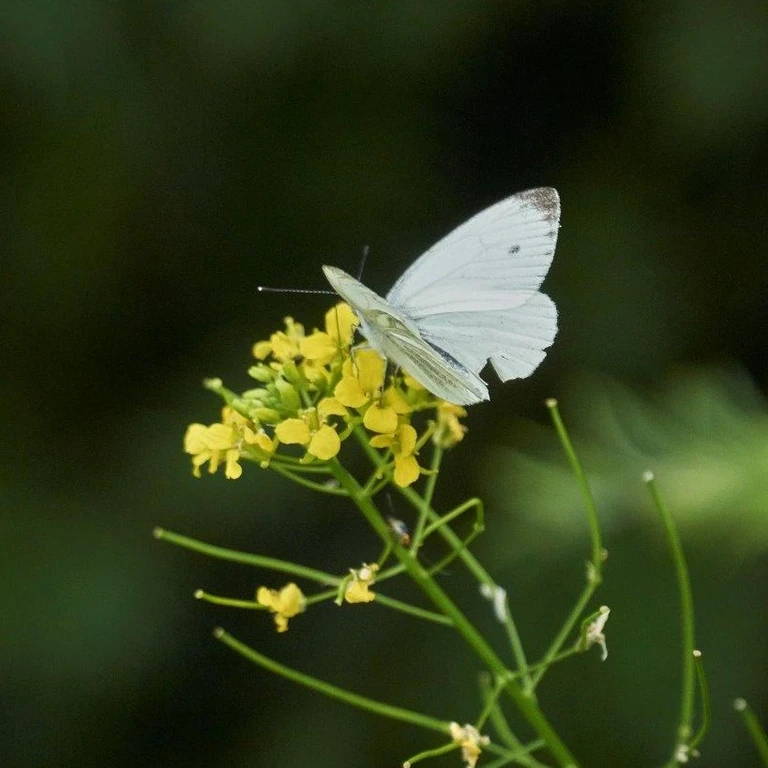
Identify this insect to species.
Pieris napi
